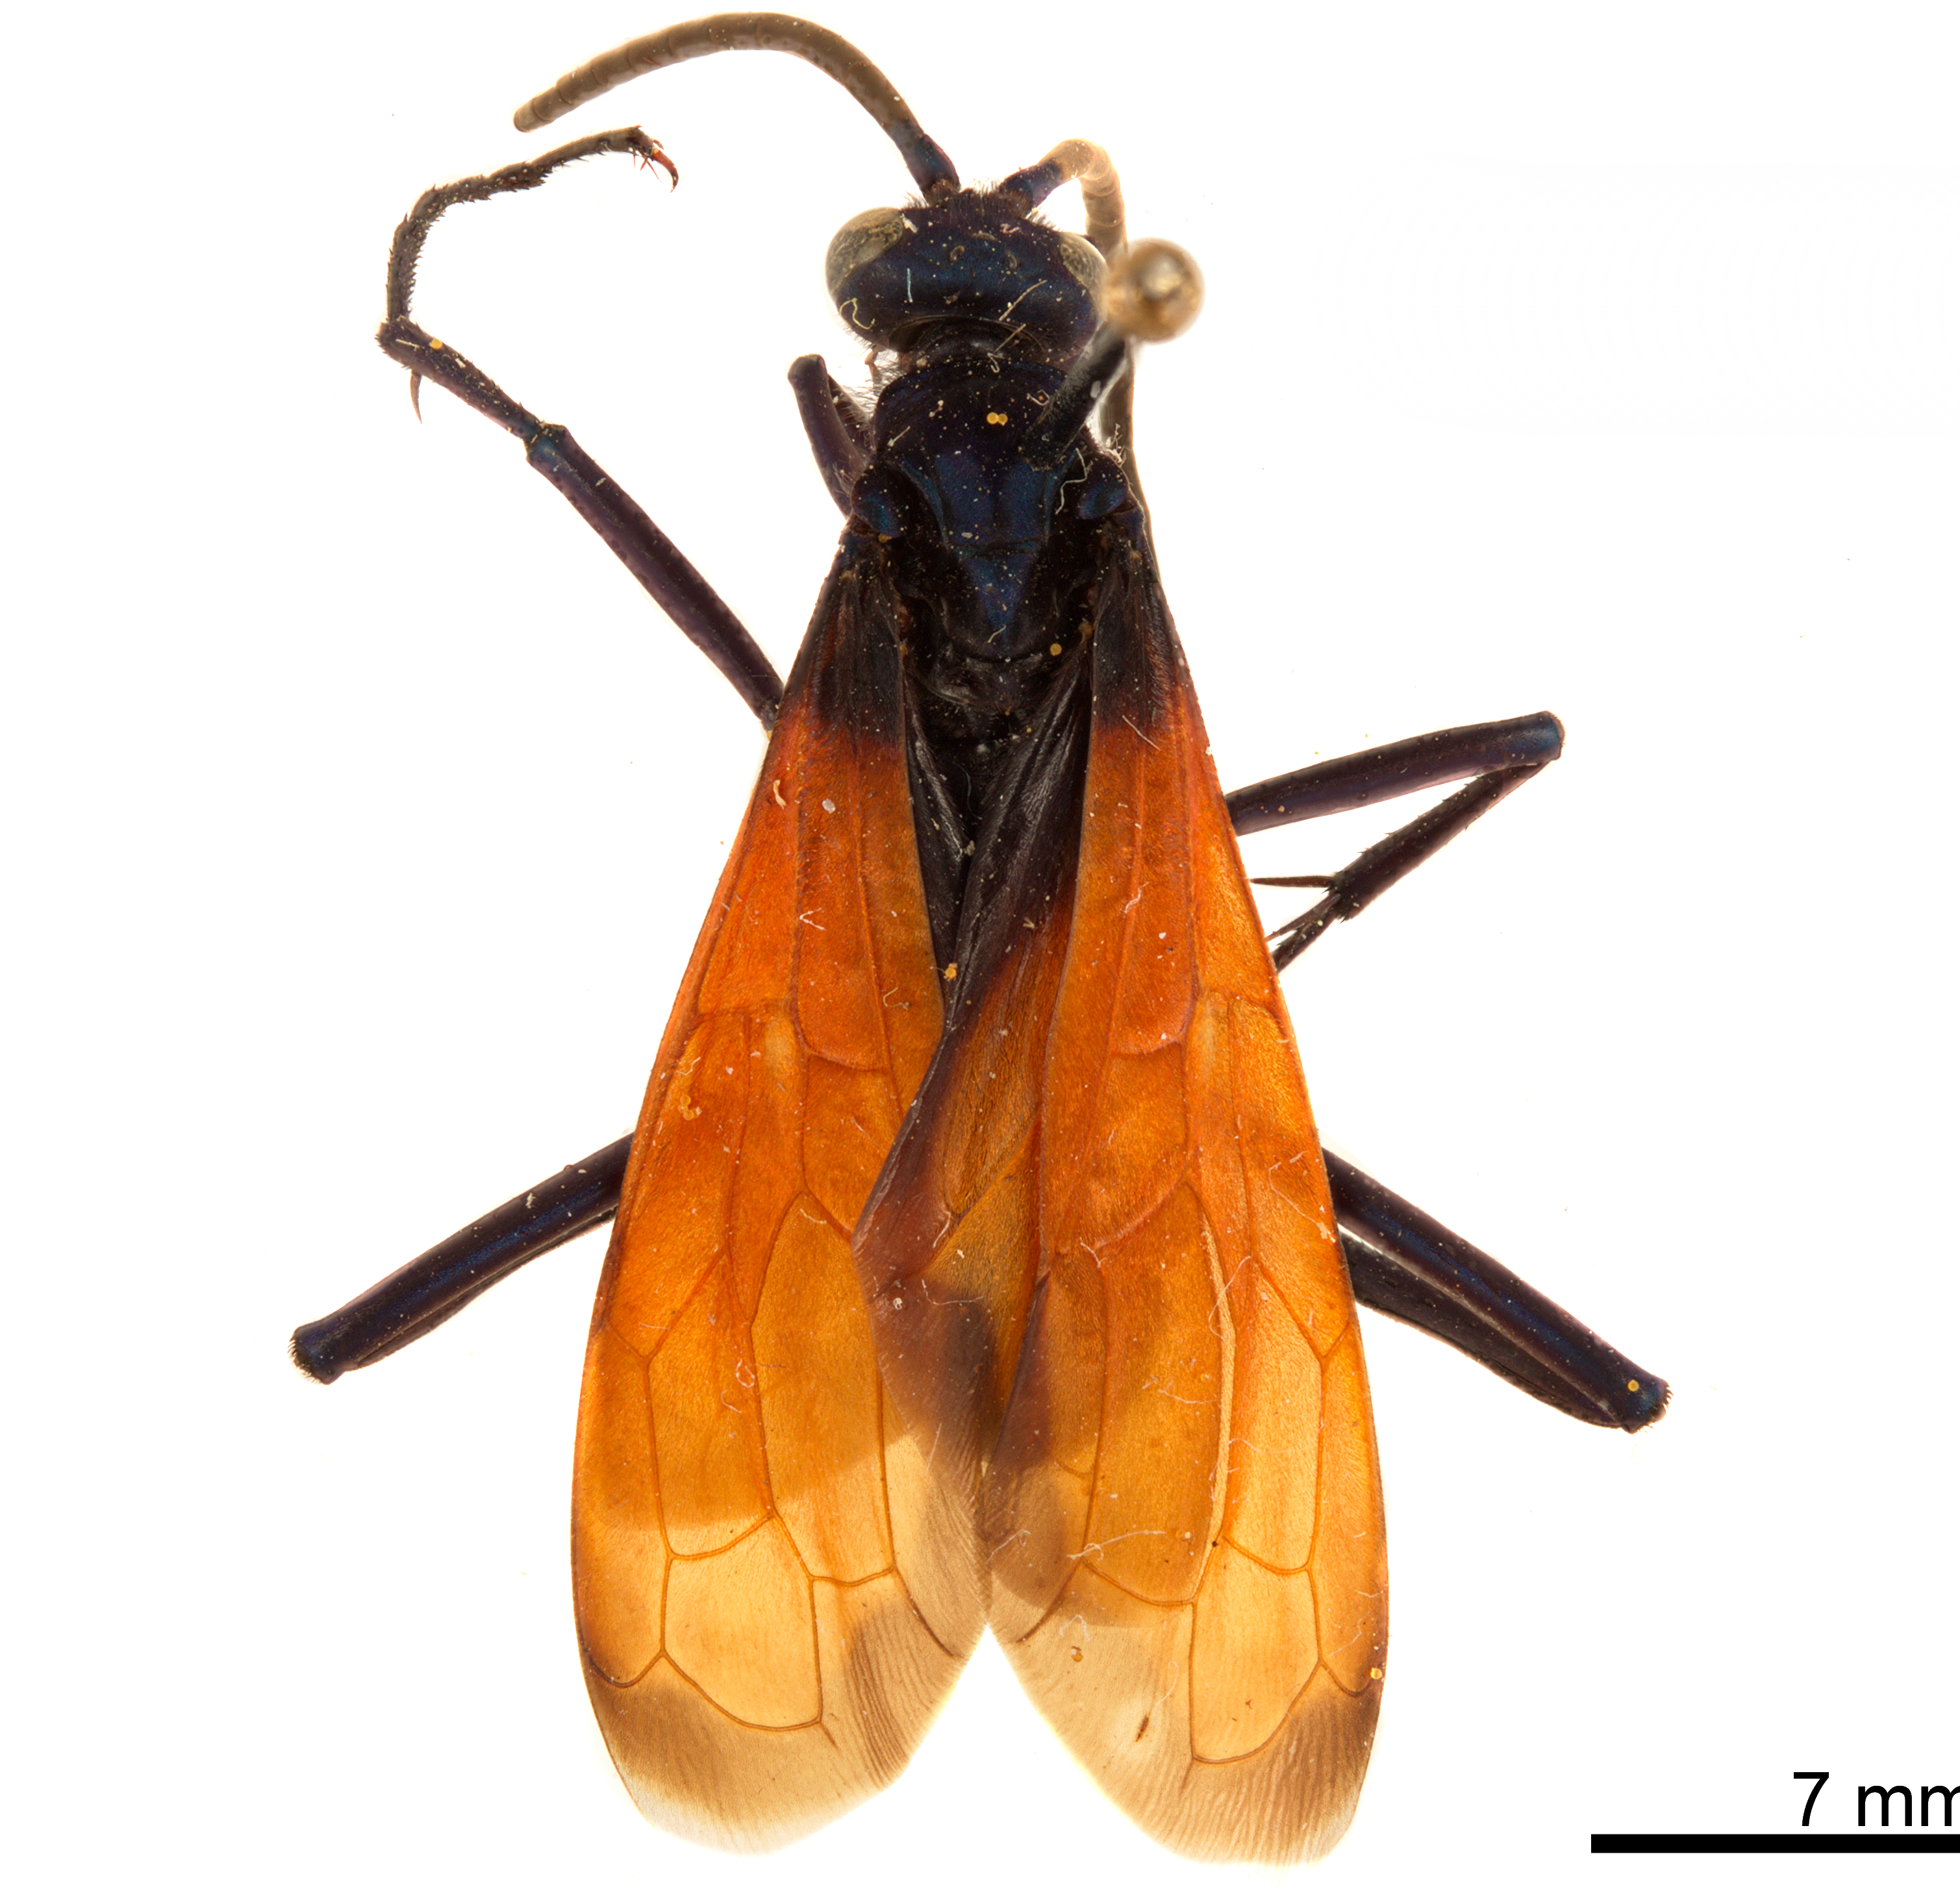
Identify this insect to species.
Pepsis chrysothemis
